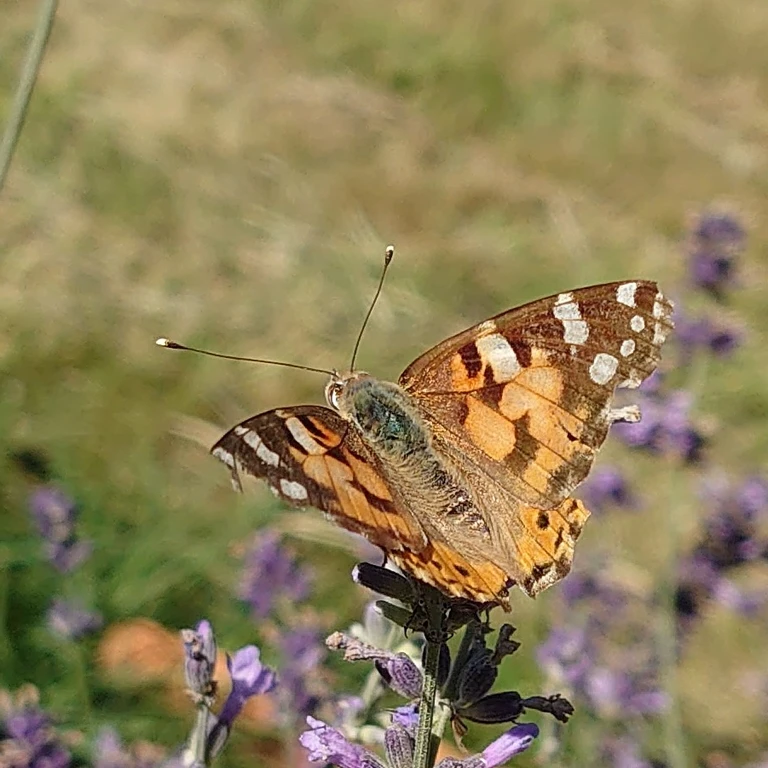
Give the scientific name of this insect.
Vanessa cardui
